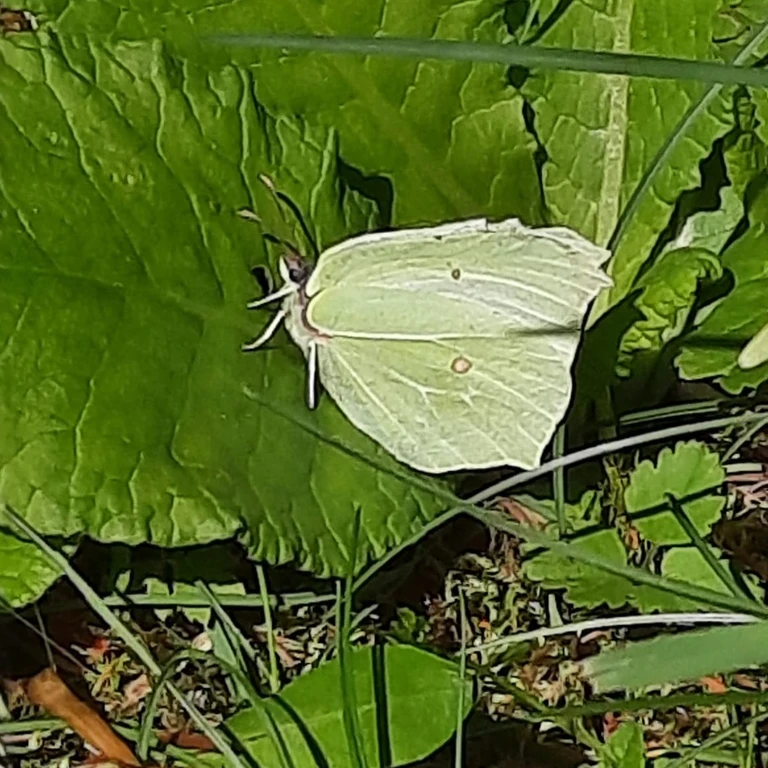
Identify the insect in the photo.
Gonepteryx rhamni
